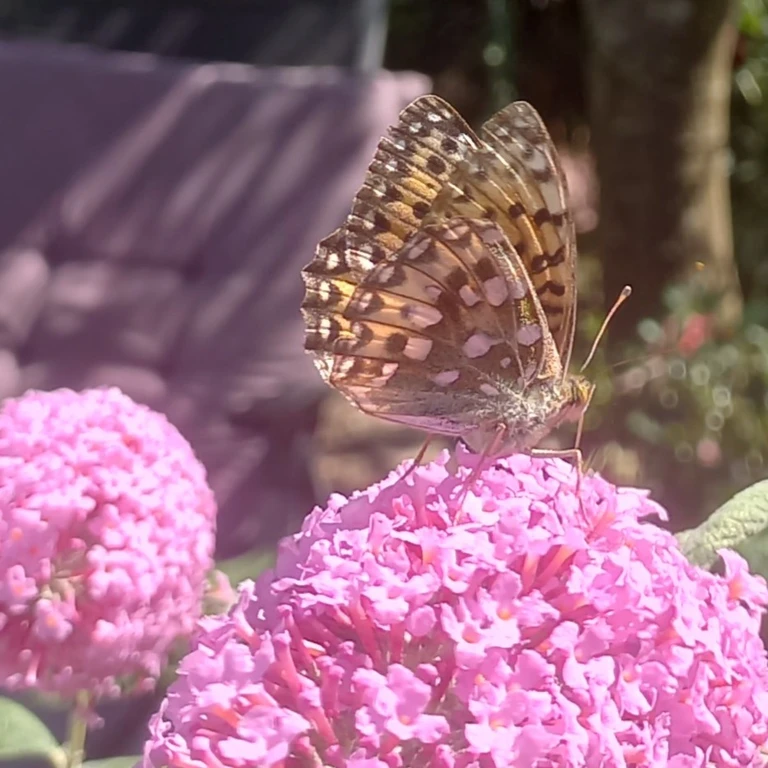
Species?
Speyeria aglaja
